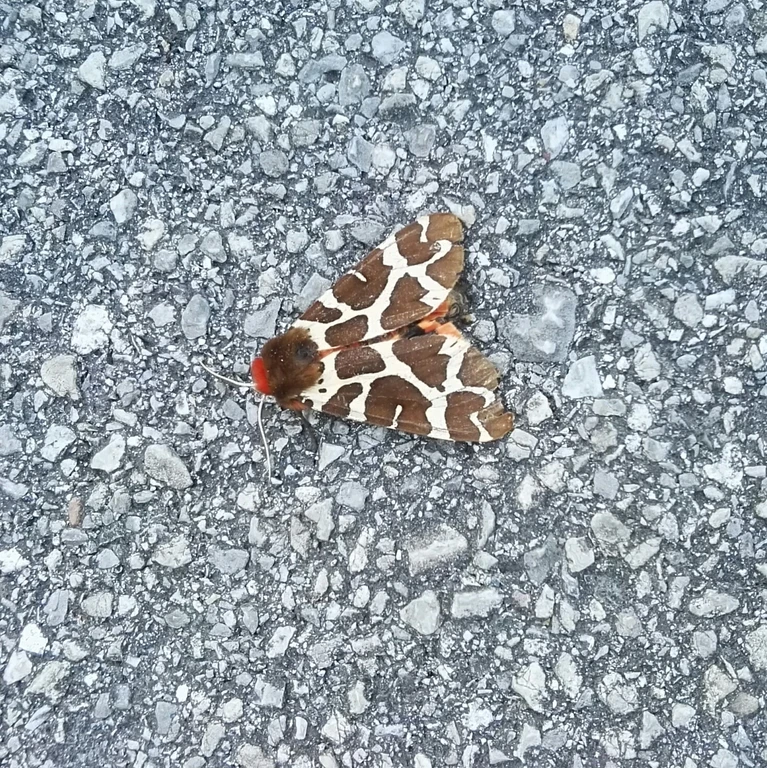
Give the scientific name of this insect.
Arctia caja
